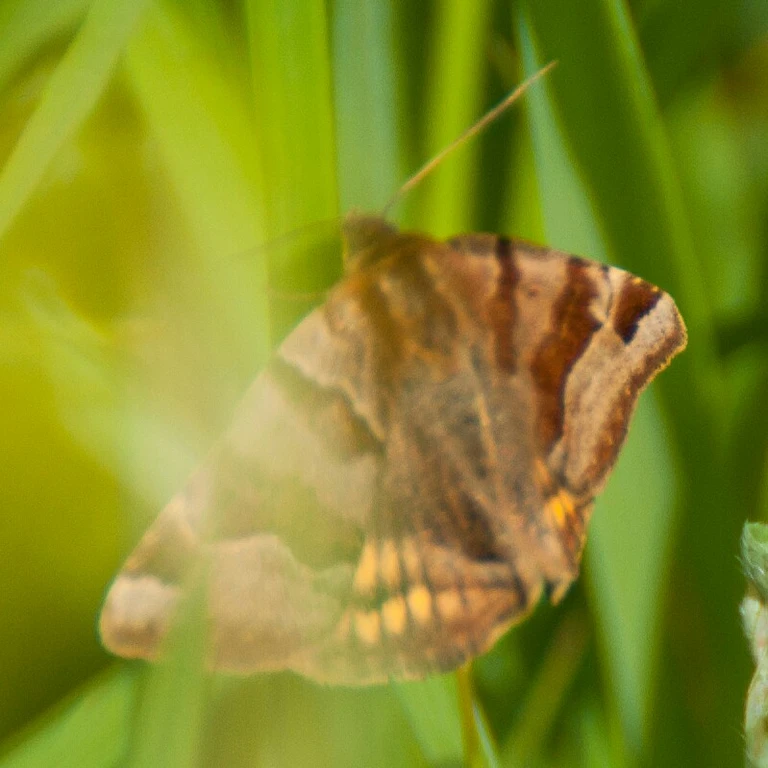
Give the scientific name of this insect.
Euclidia glyphica
